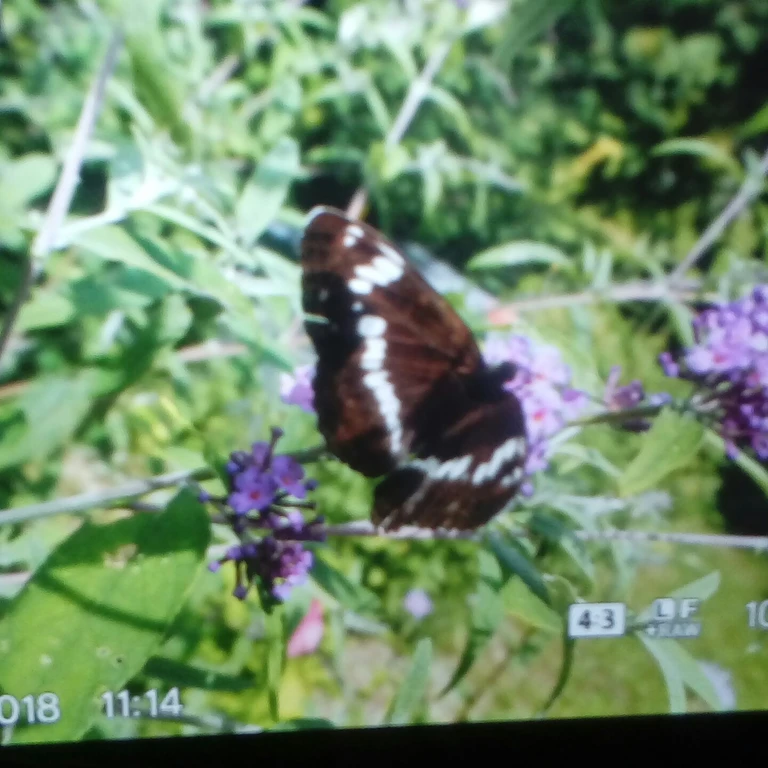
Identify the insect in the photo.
Limenitis camilla (also Ladoga camilla)
